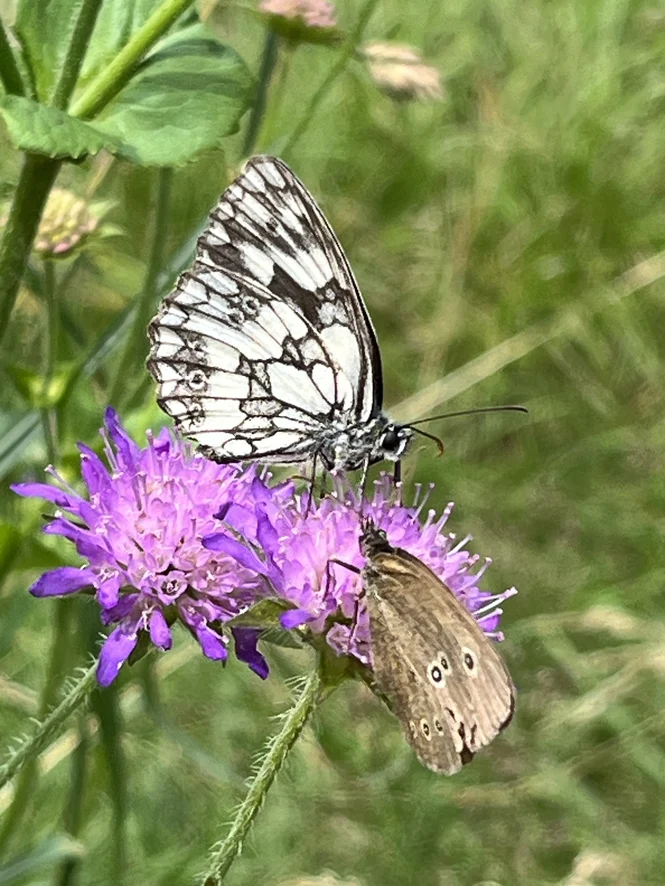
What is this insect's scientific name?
Melanargia galathea
